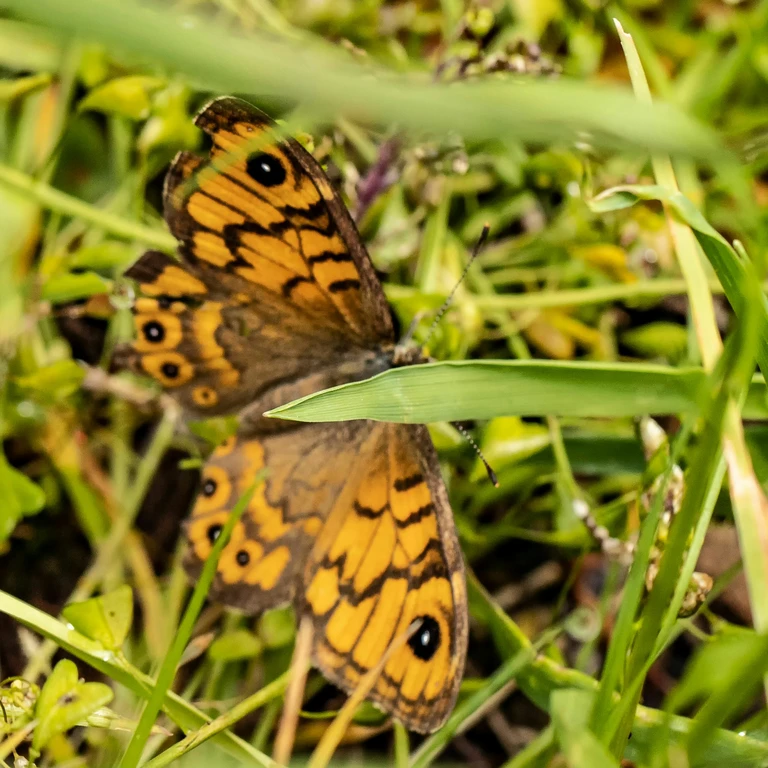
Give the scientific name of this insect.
Lasiommata megera (also Pararge megera)
